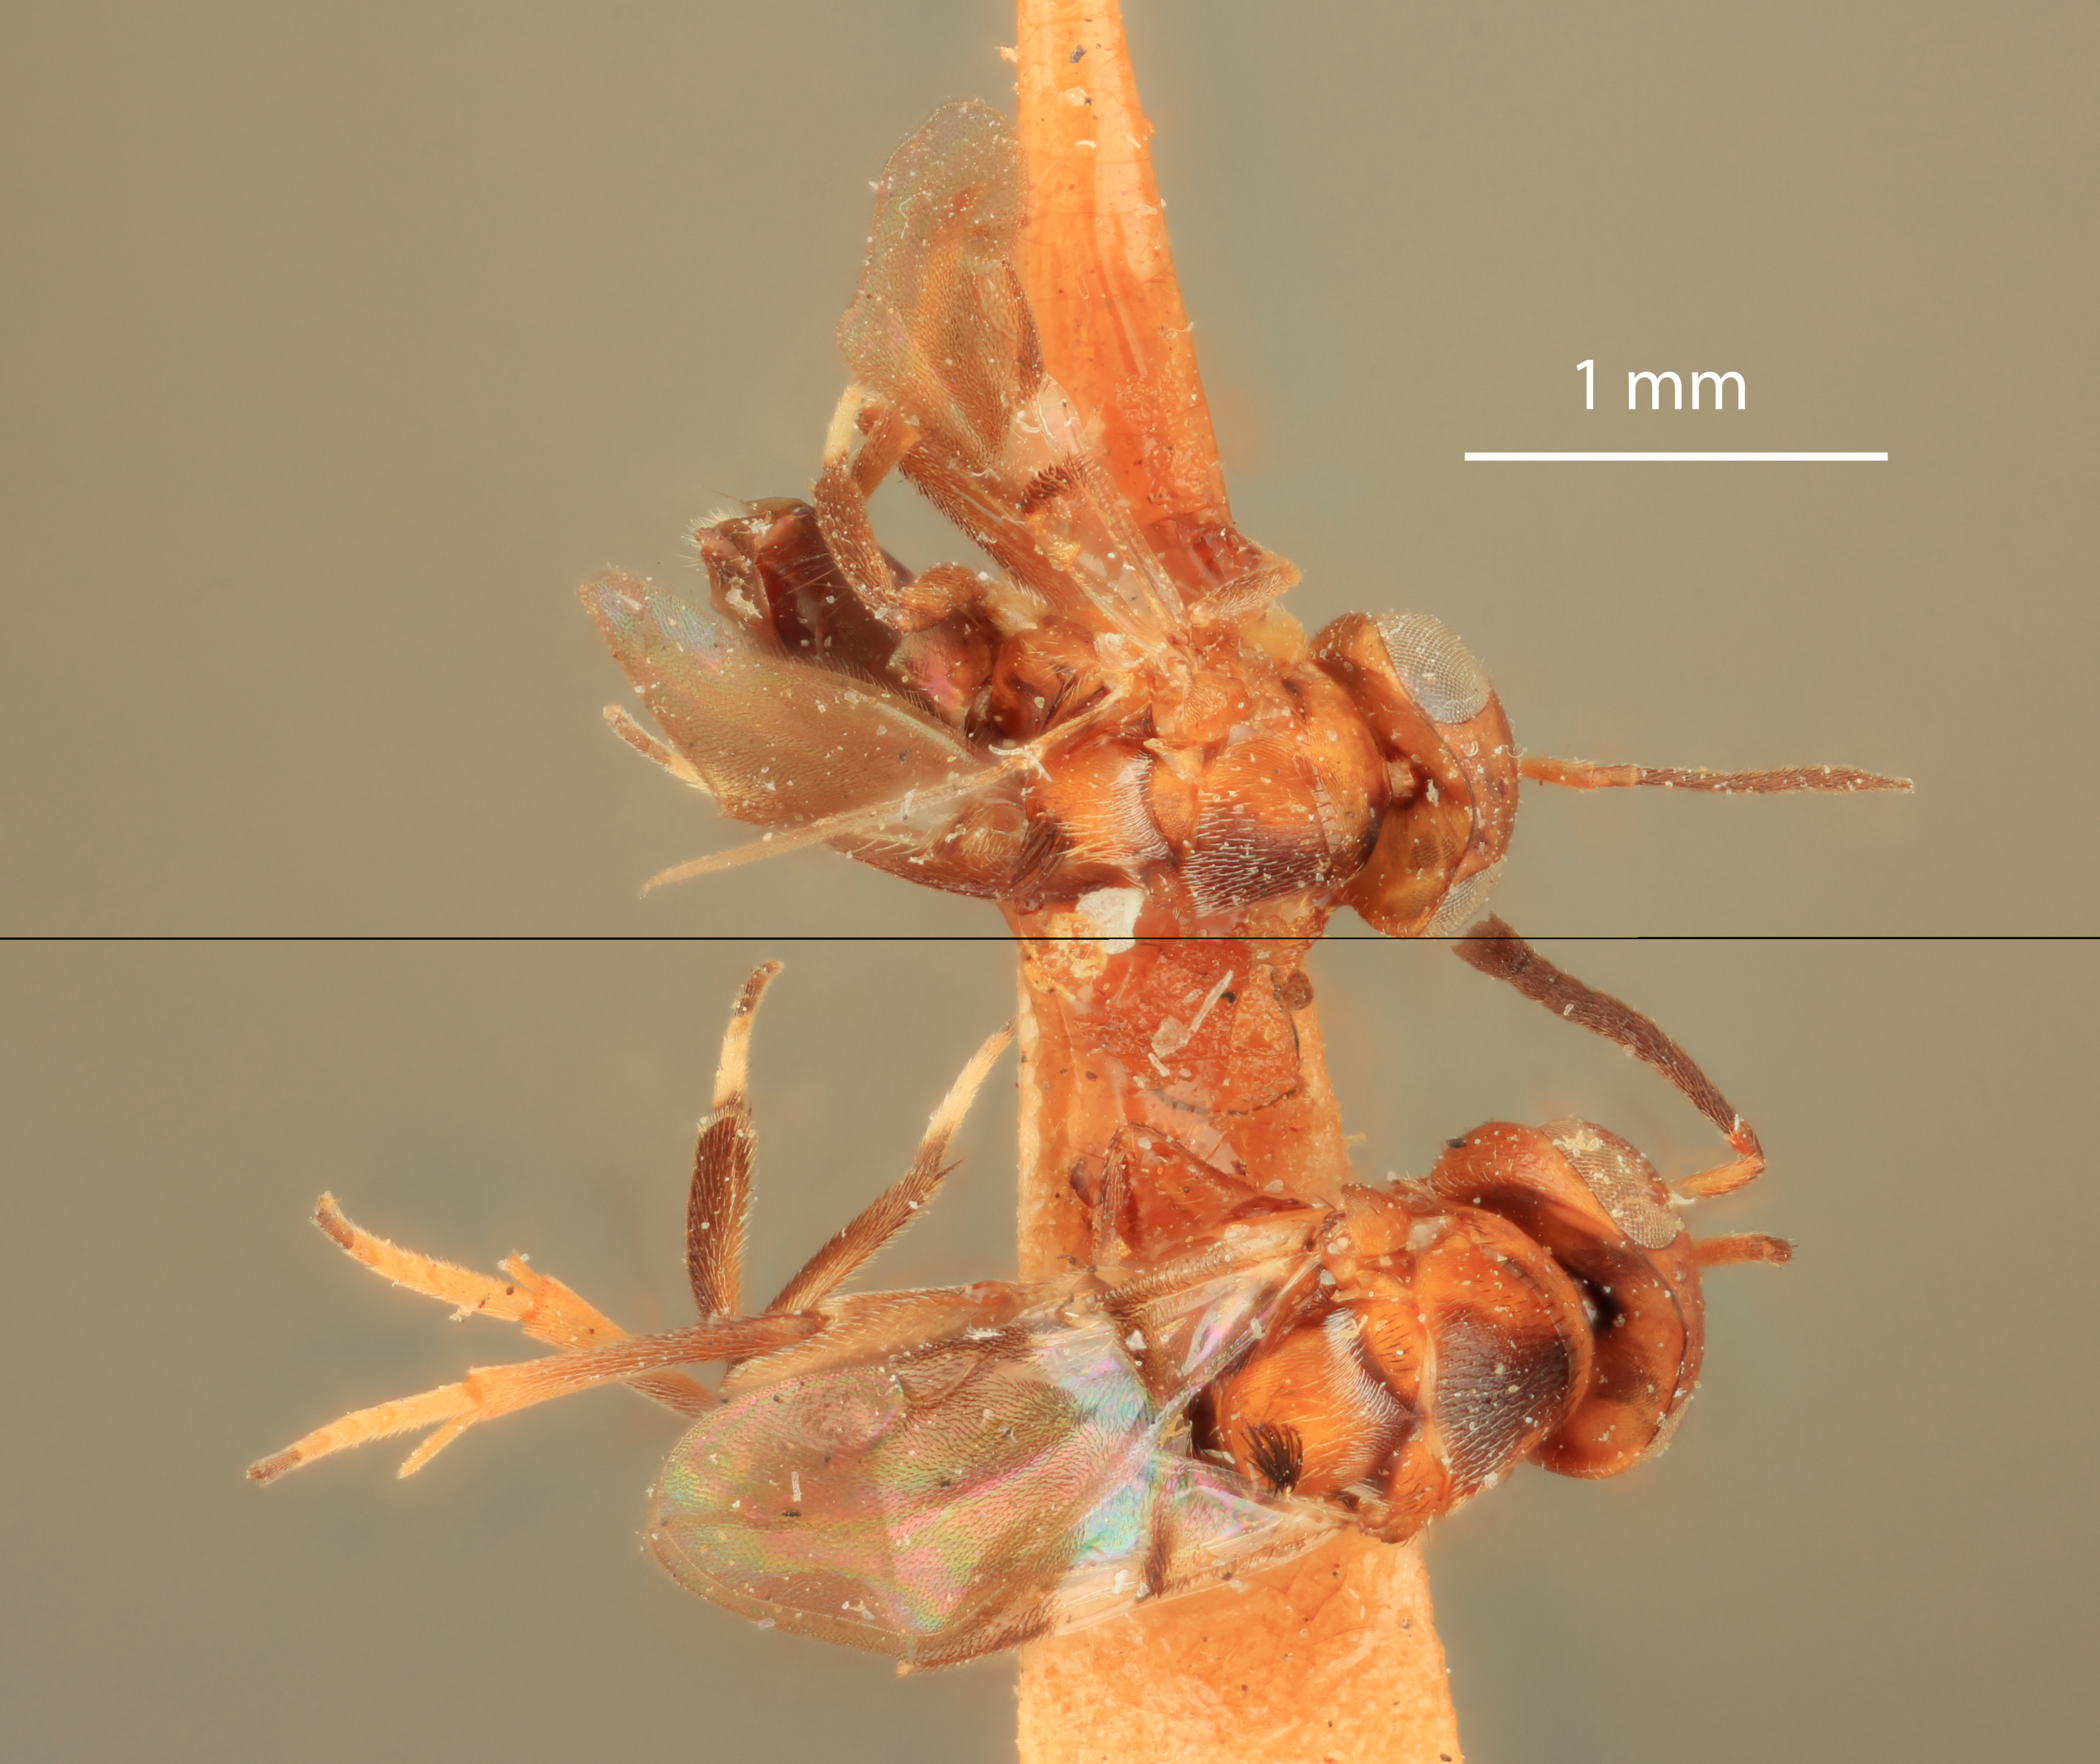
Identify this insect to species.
Eucomys californicus
